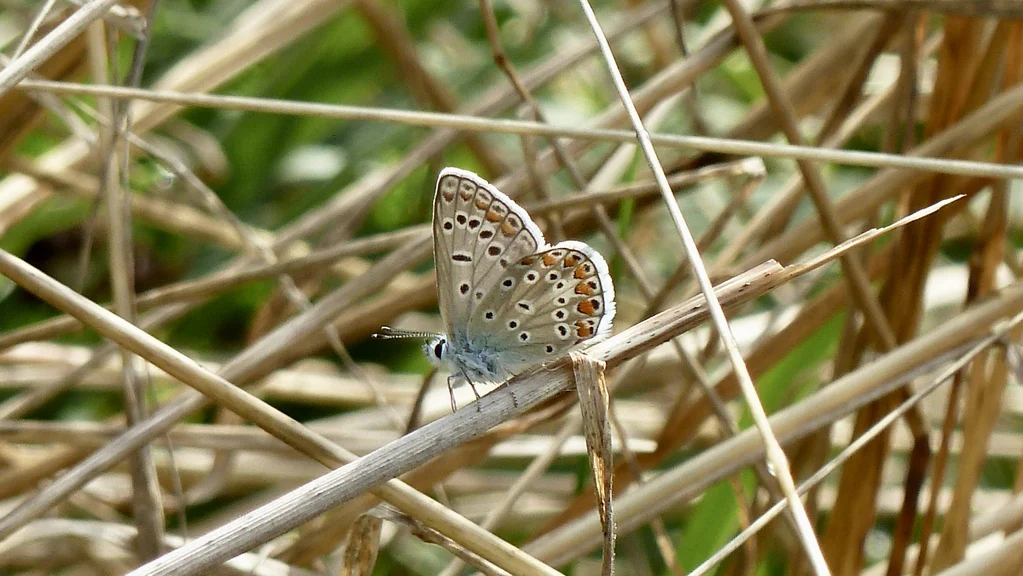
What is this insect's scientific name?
Polyommatus icarus
